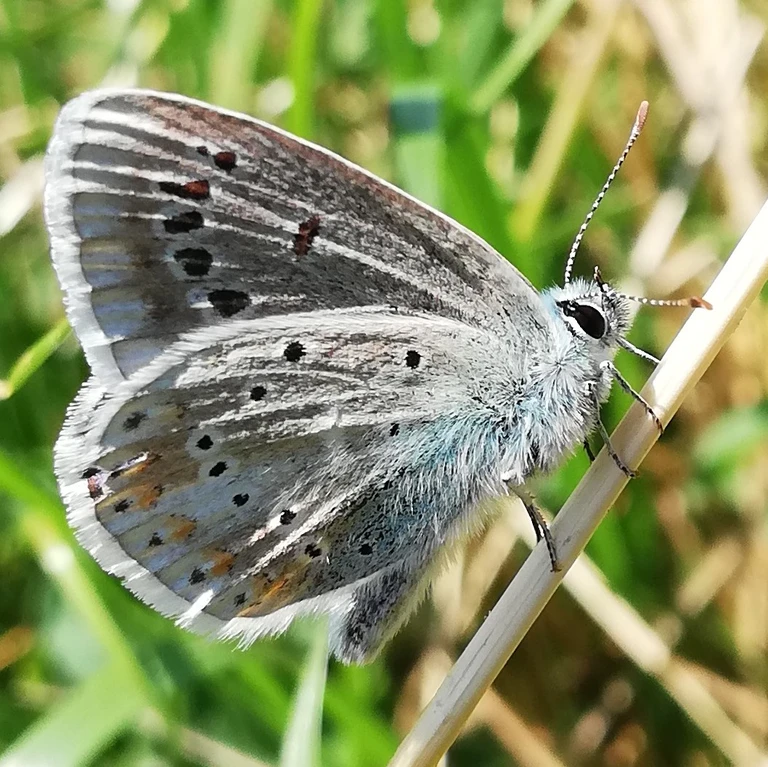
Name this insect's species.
Polyommatus dorylas
